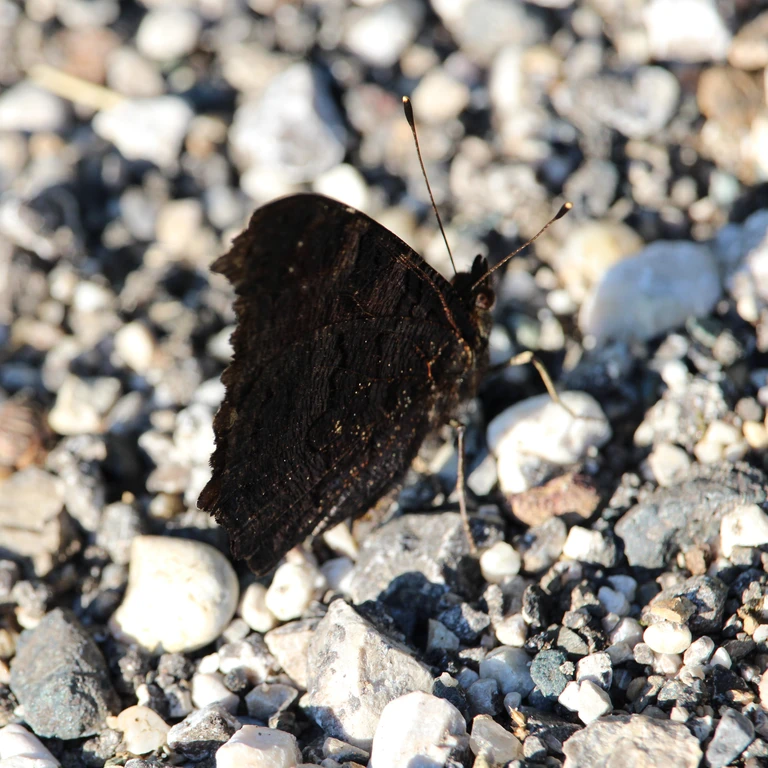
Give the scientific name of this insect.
Aglais io
